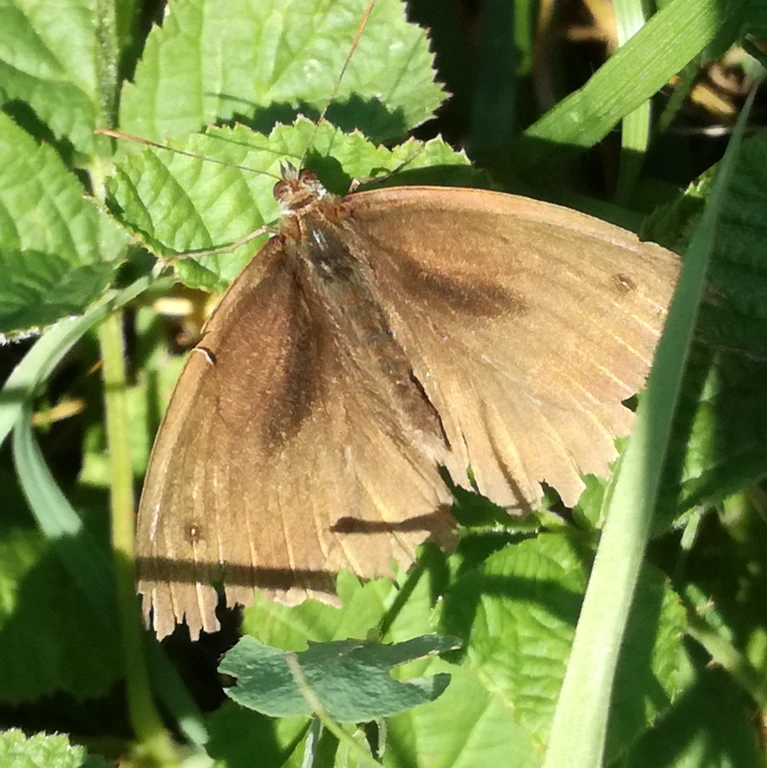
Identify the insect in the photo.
Maniola jurtina
